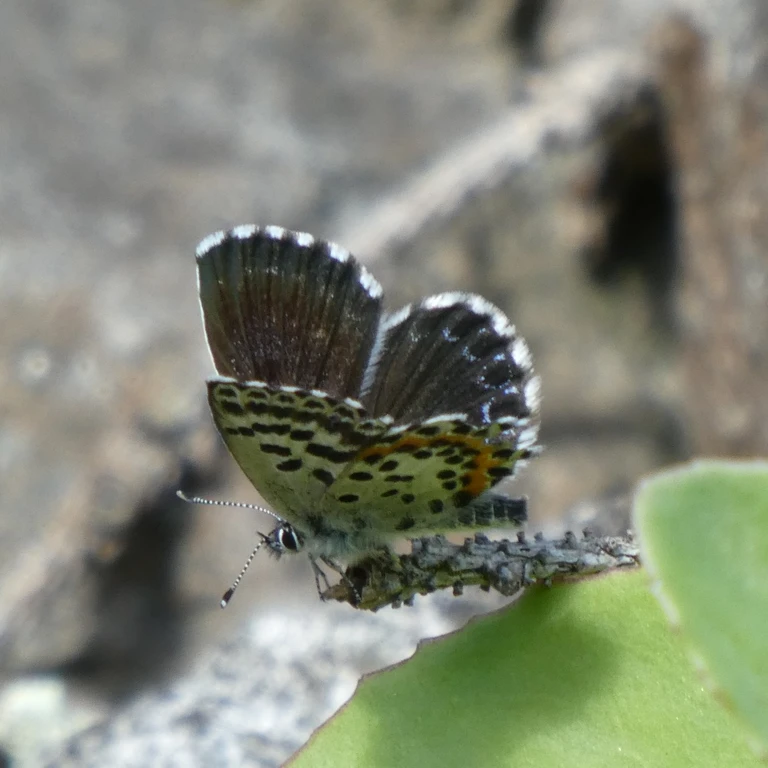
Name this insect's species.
Scolitantides orion
